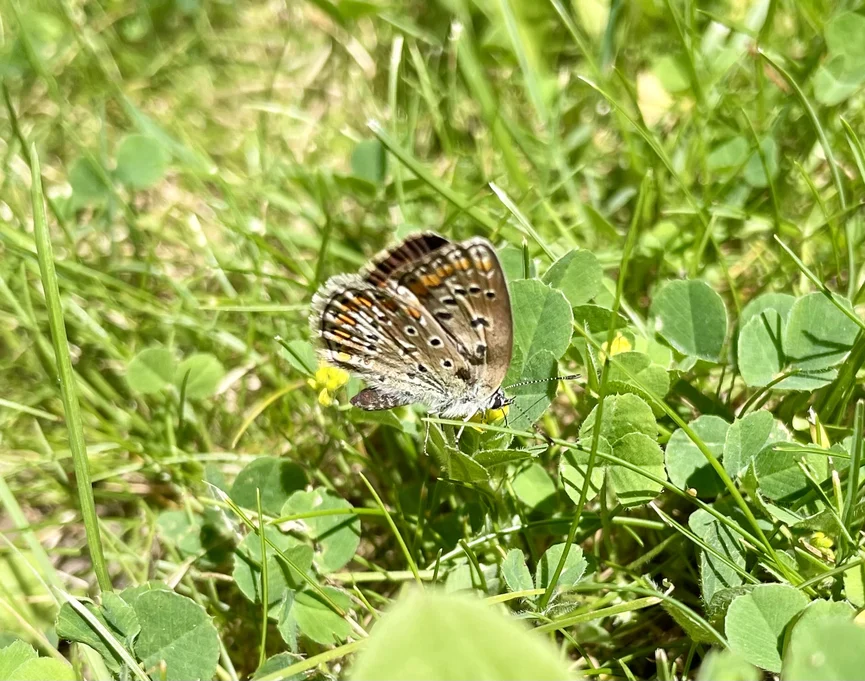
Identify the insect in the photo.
Polyommatus icarus
